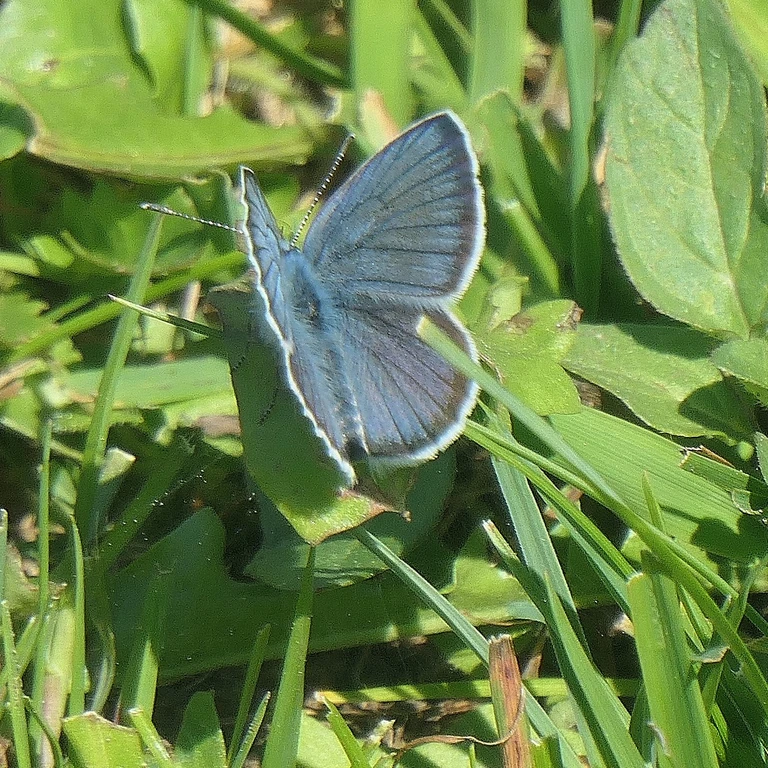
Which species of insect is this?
Cyaniris semiargus
